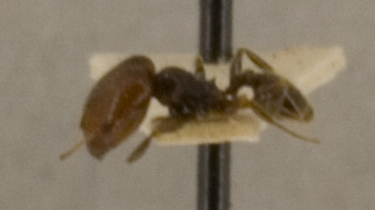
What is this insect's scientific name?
Pheidole pilifera
